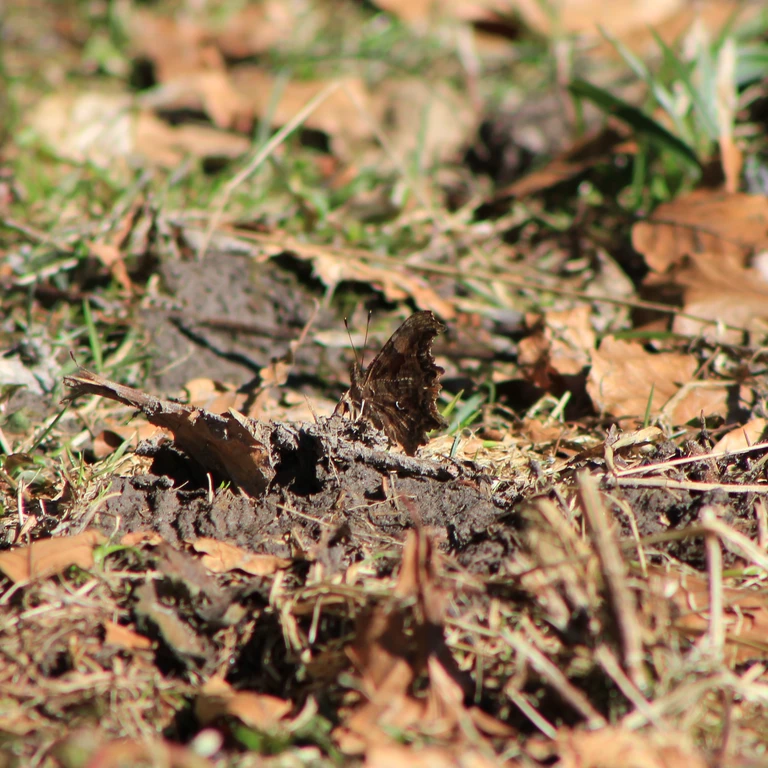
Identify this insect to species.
Polygonia c-album
